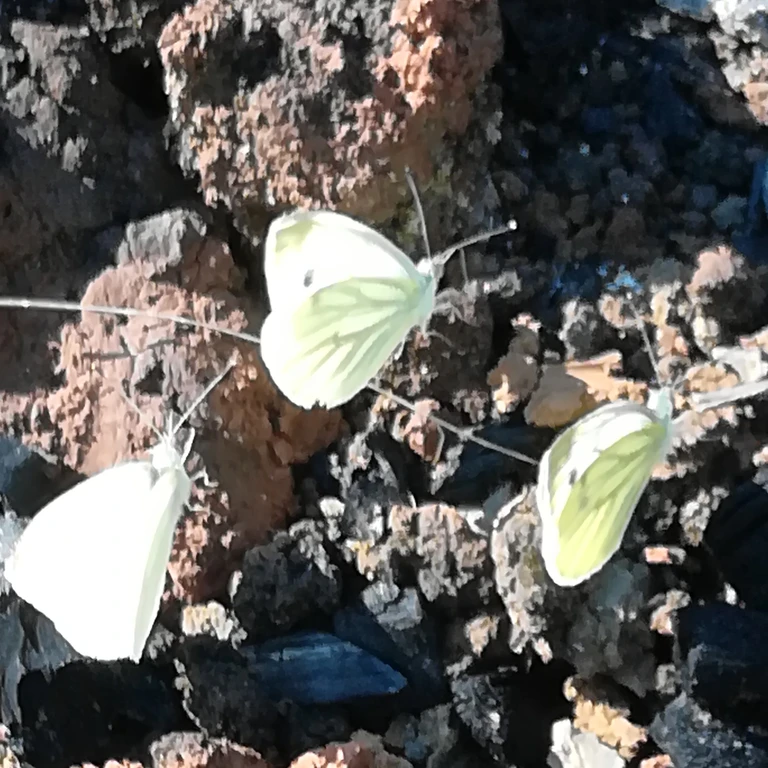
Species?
Pieris napi
